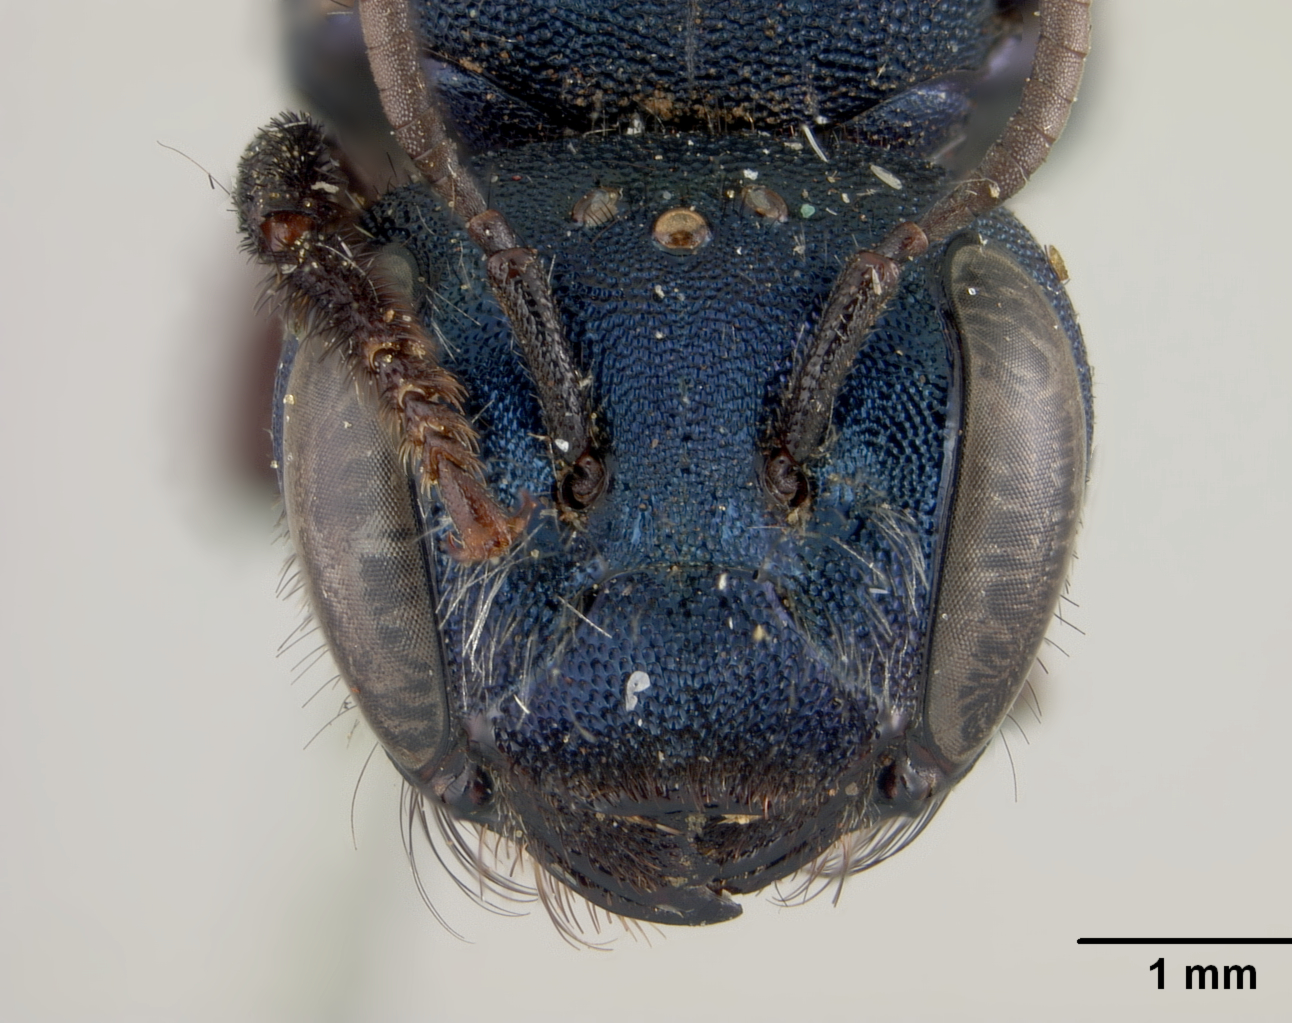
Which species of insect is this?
Osmia pogonigera
